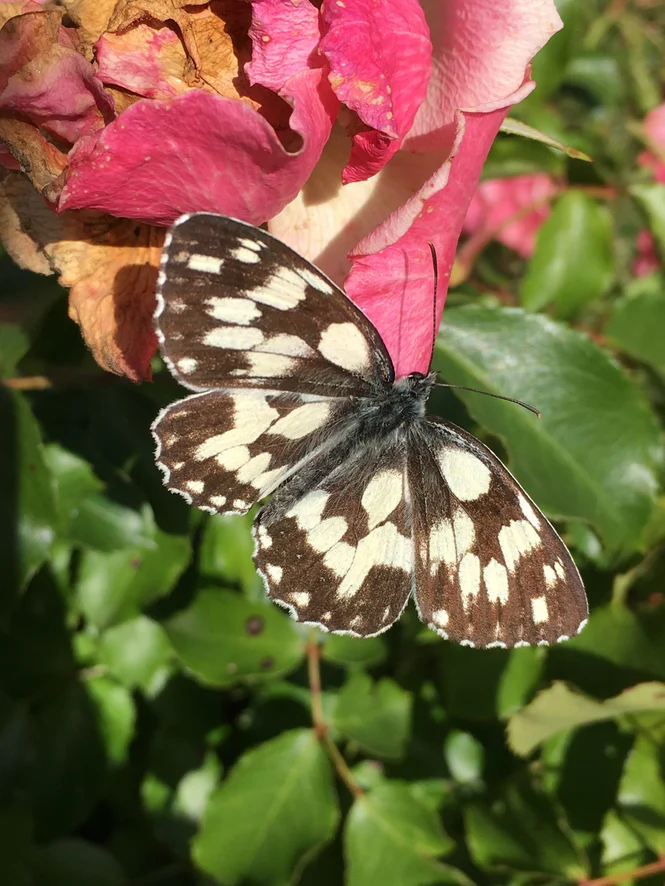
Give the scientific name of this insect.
Melanargia galathea
